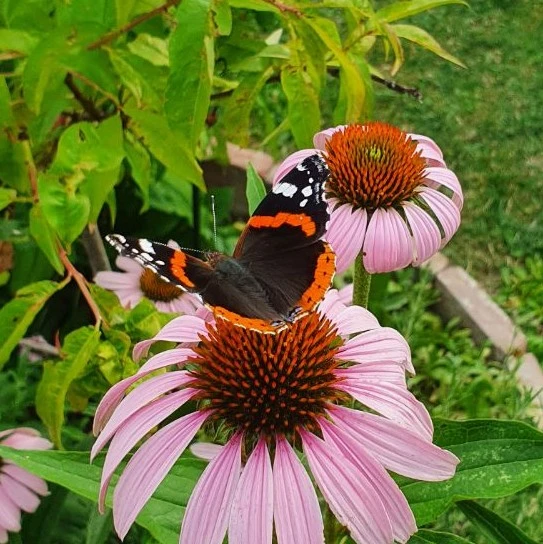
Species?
Vanessa atalanta
